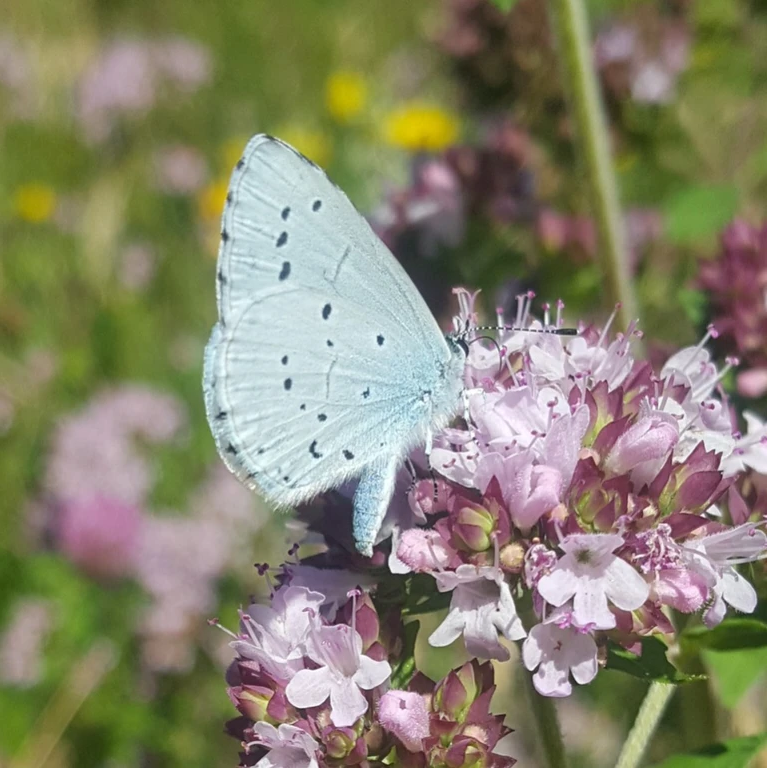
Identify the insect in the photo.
Celastrina argiolus
